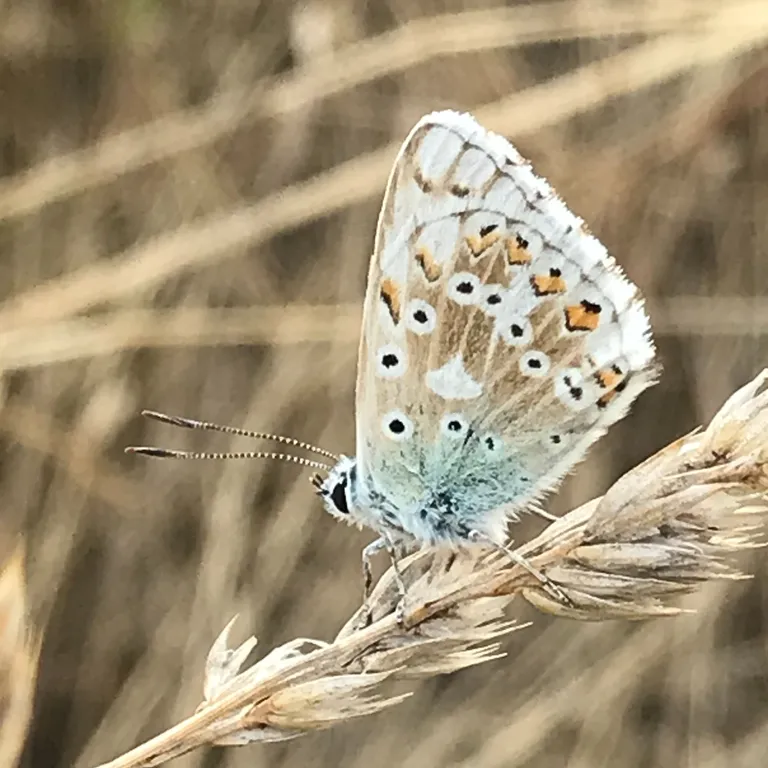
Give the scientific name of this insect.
Lysandra coridon
